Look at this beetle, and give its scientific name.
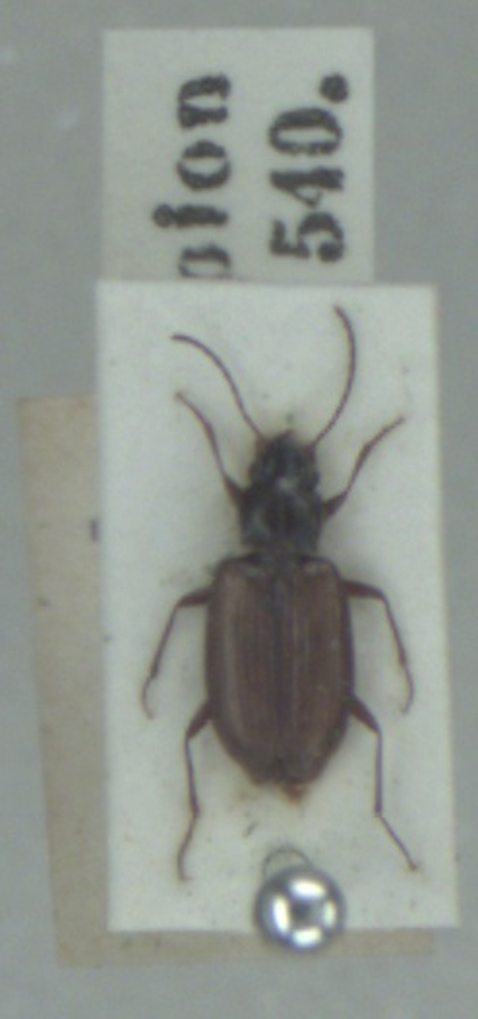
Bembidion prasinum
